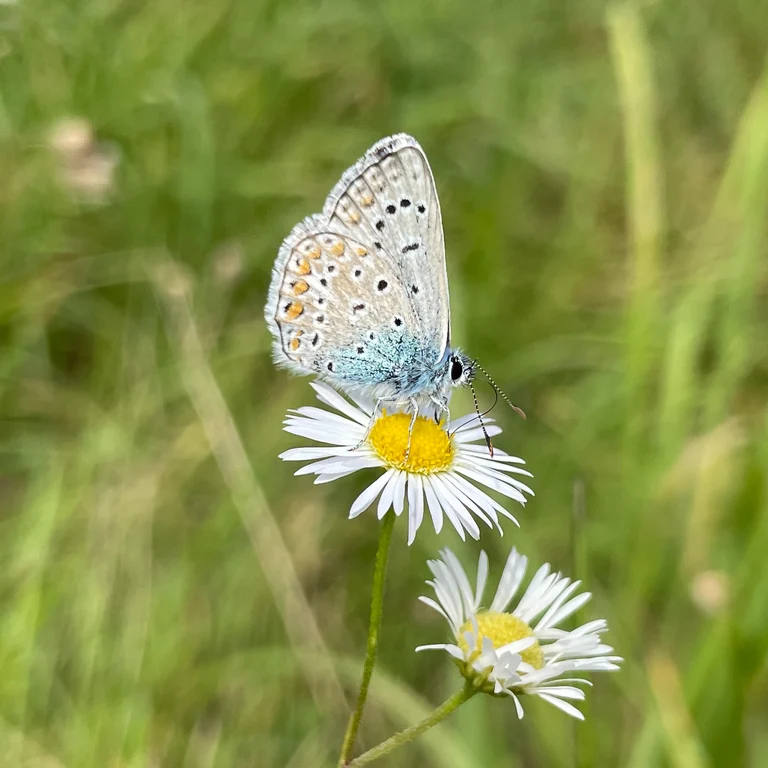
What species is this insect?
Polyommatus icarus
